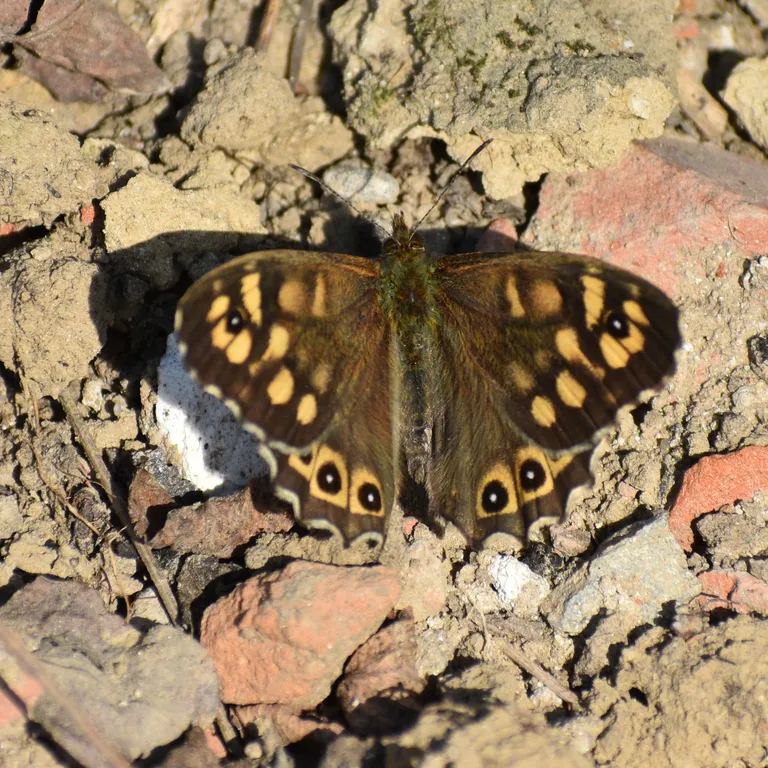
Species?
Pararge aegeria
